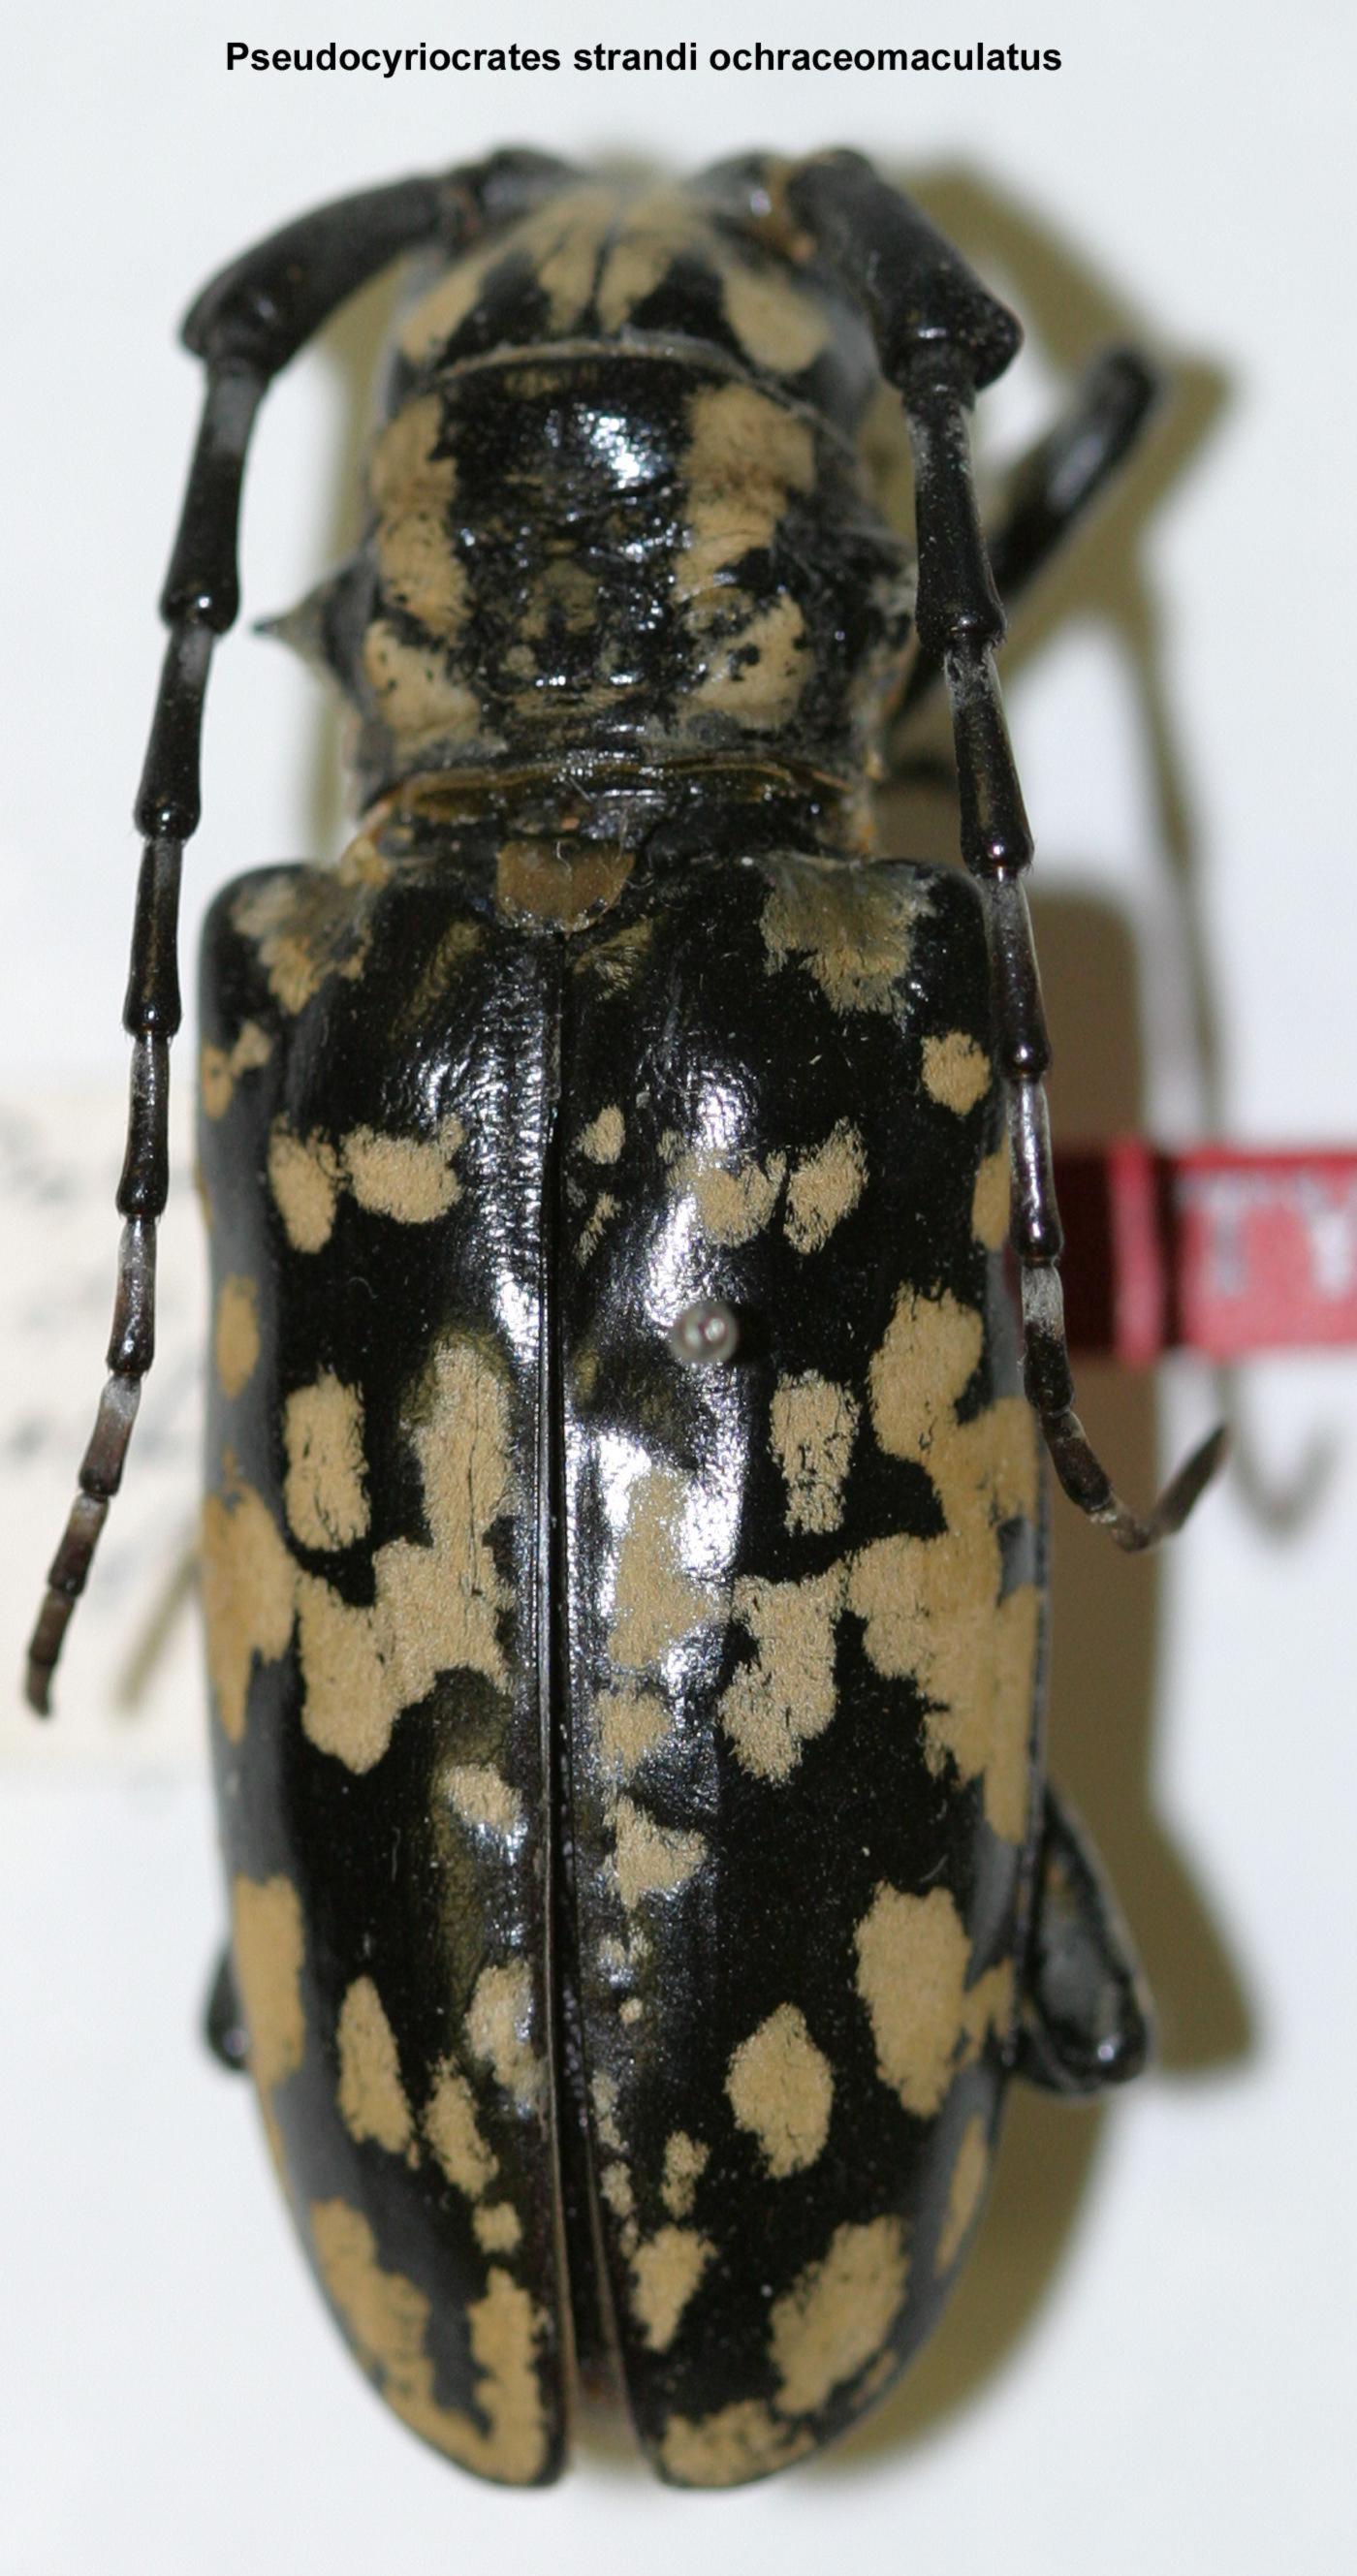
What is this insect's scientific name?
Pseudocyriocrates strandi
